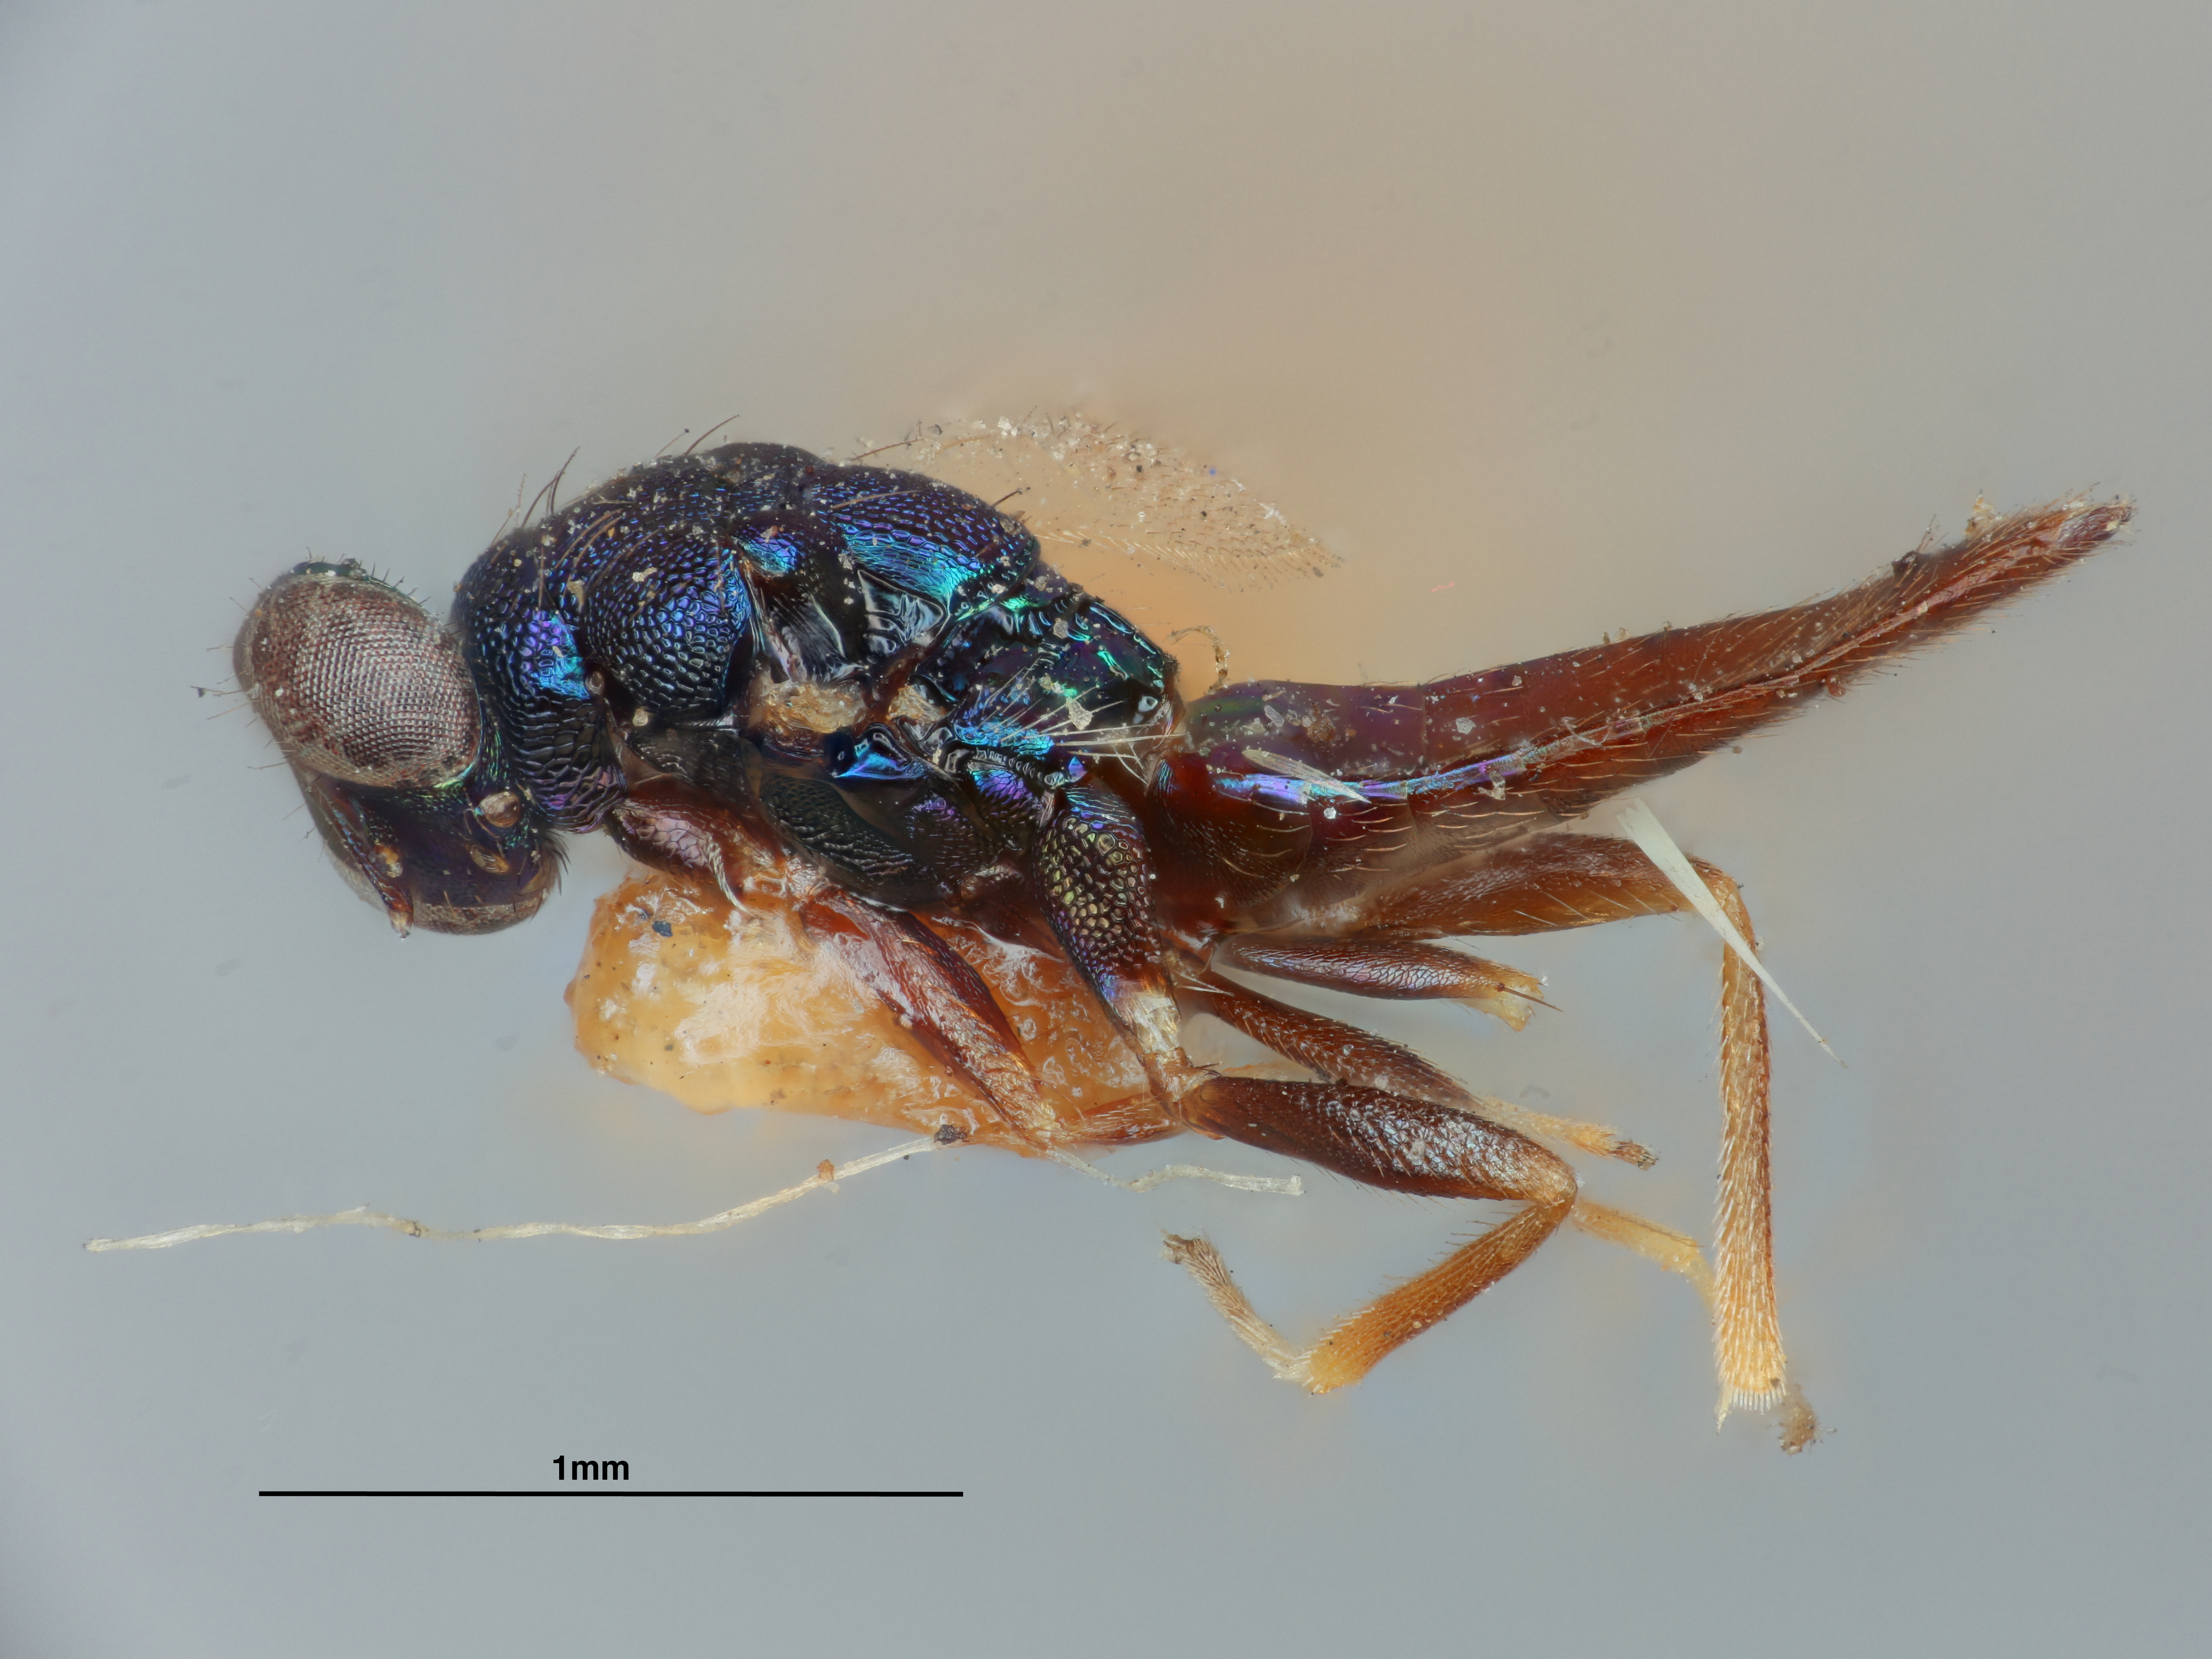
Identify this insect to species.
Sympiesis nigrifemora
